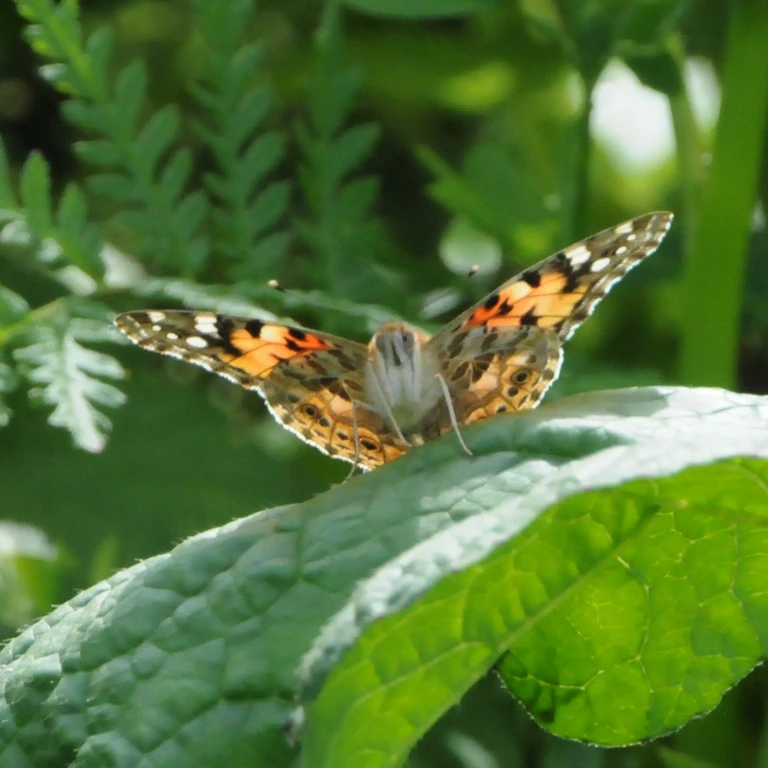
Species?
Vanessa cardui
